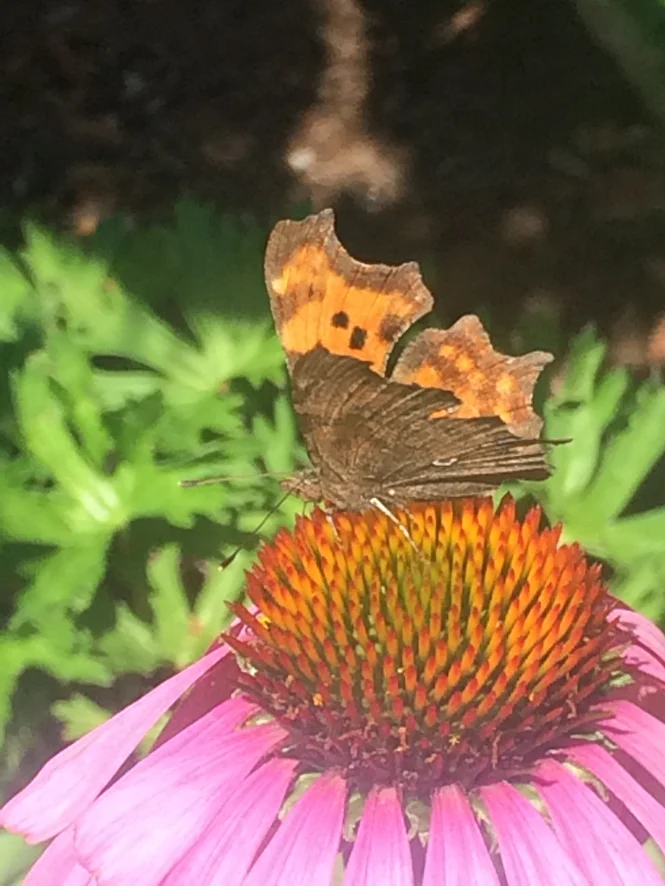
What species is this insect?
Polygonia c-album
